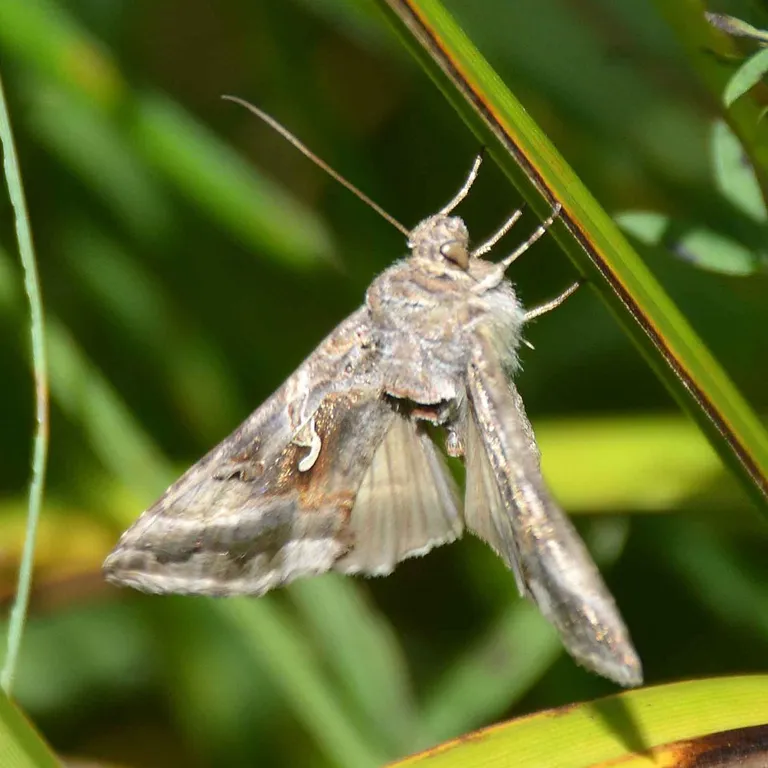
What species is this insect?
Autographa gamma
